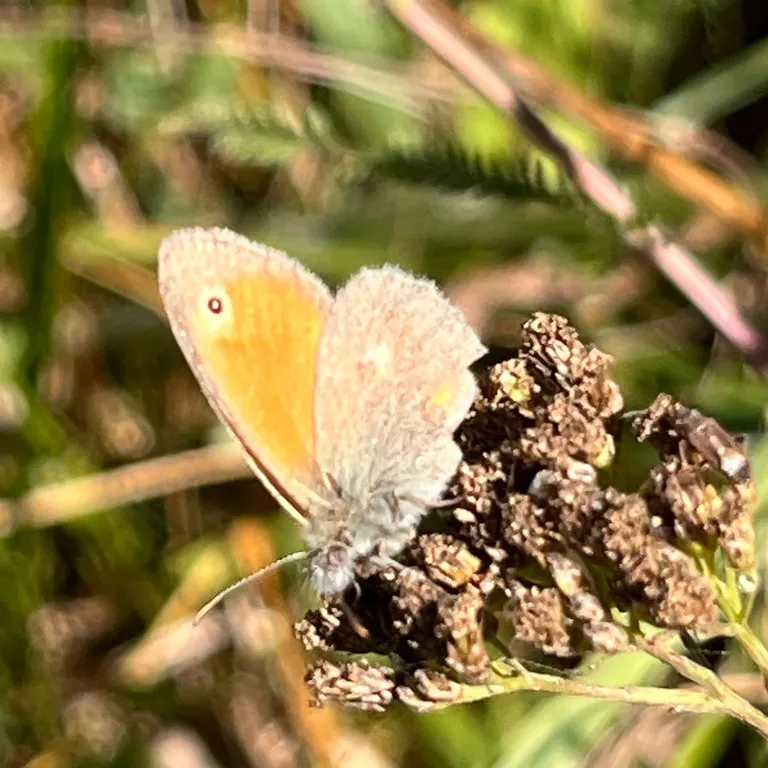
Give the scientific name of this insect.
Coenonympha pamphilus
